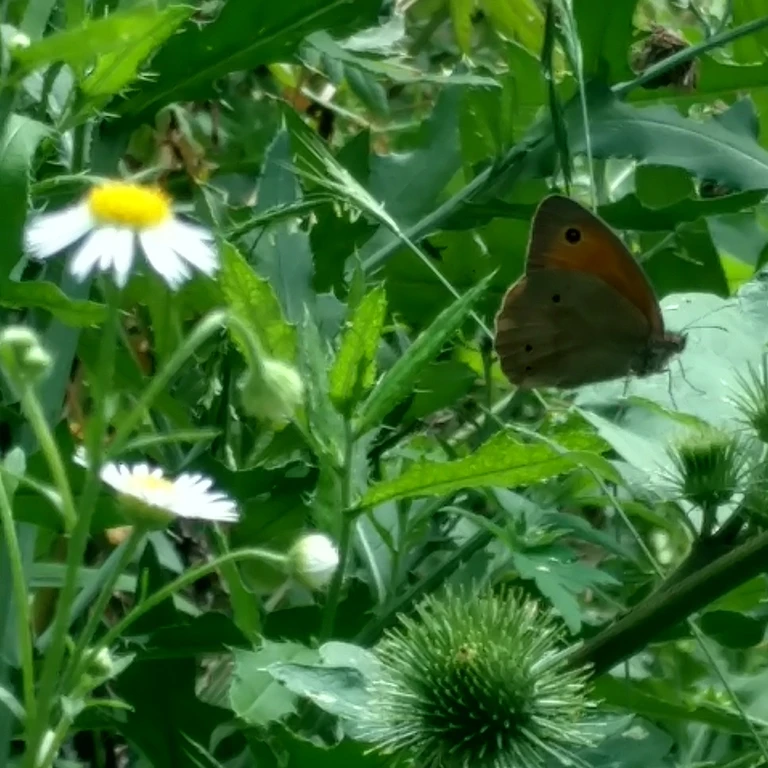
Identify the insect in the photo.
Maniola jurtina
